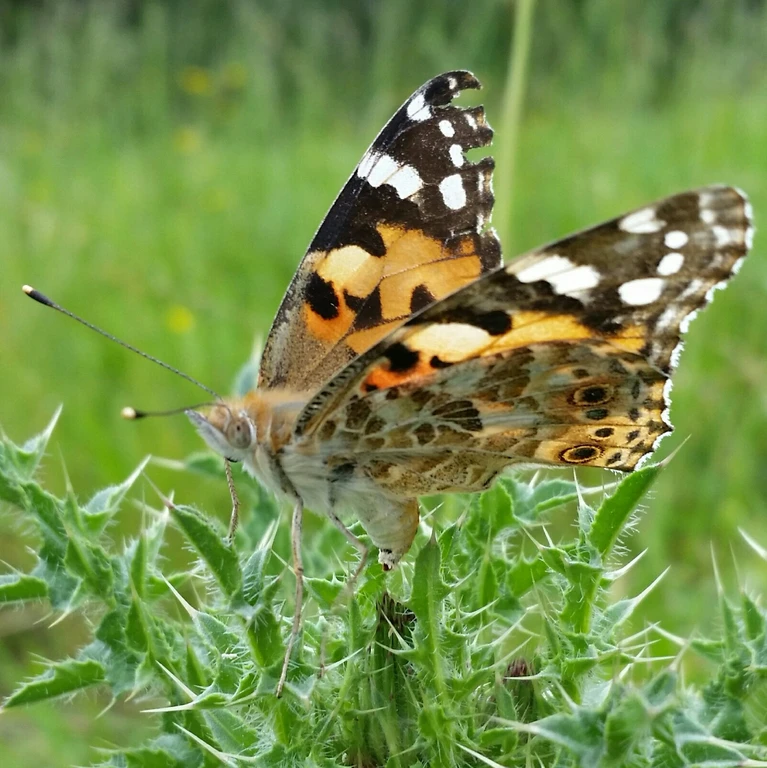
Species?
Vanessa cardui
